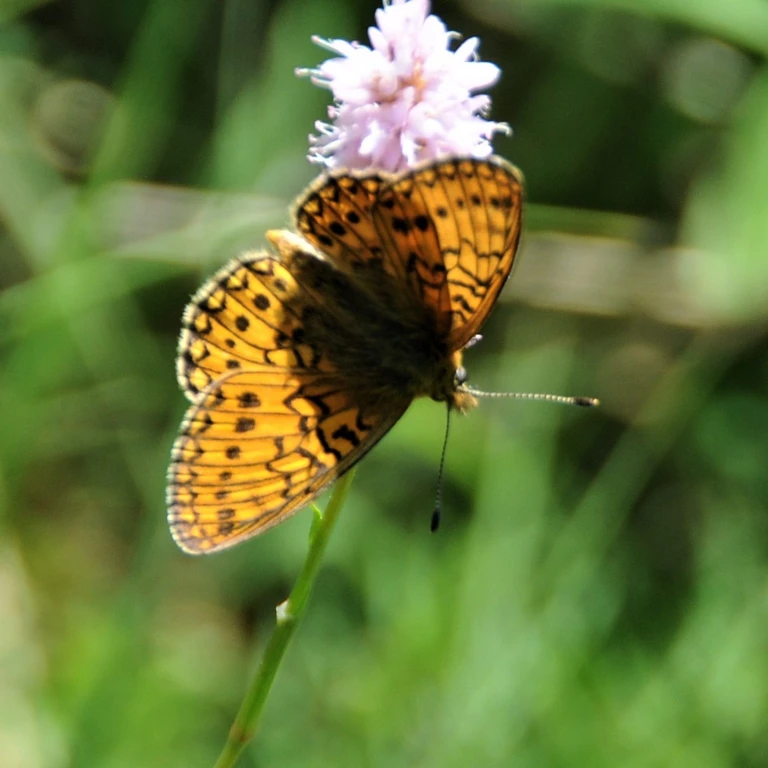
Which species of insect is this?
Boloria eunomia
